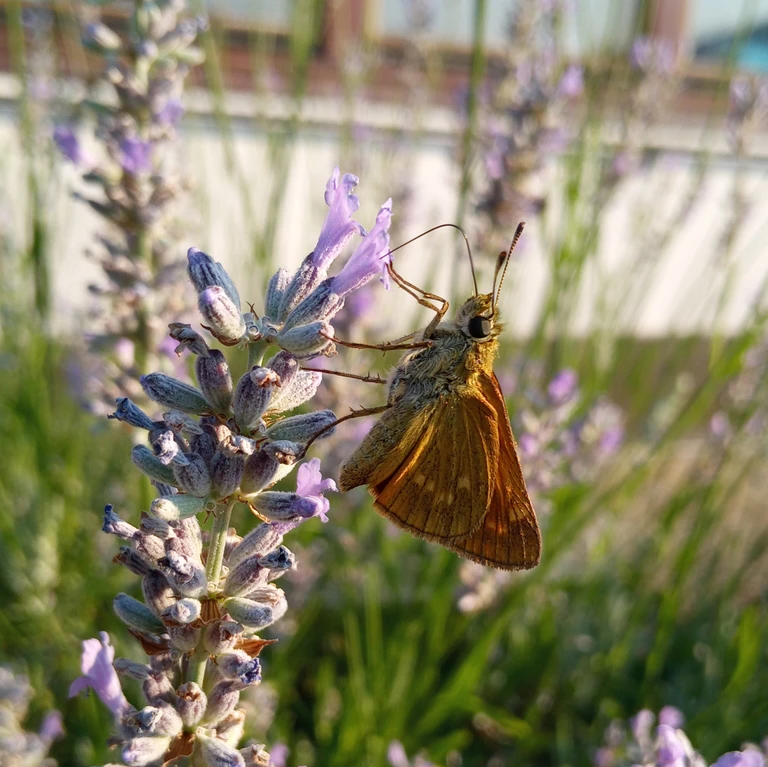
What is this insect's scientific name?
Ochlodes sylvanus (also Ochlodes venata)
